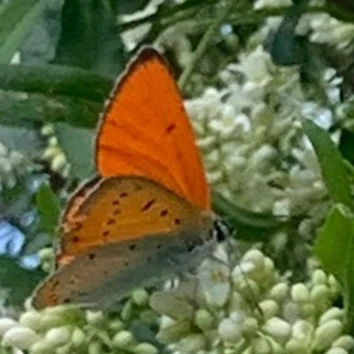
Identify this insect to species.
Lycaena dispar
